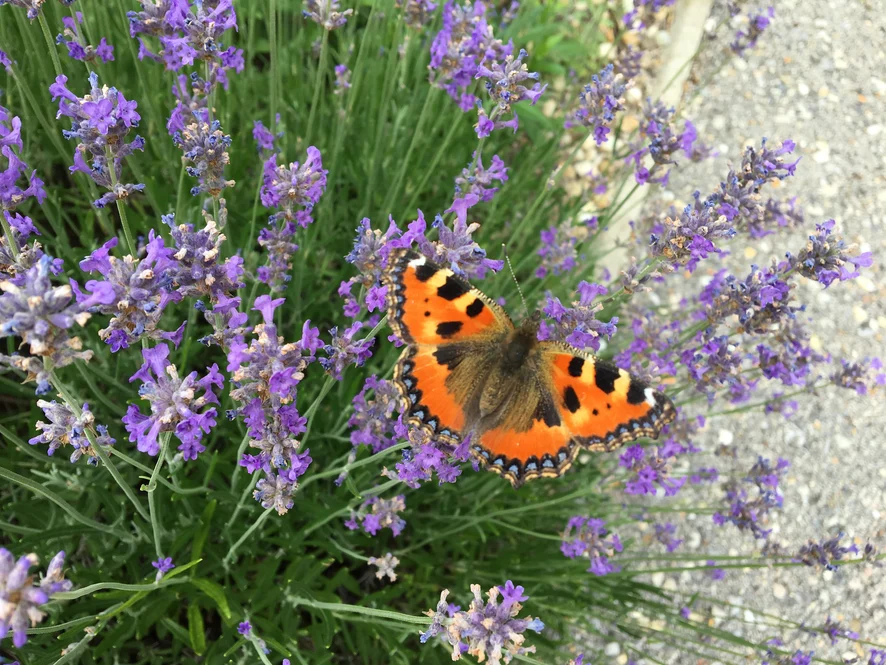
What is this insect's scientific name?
Aglais urticae
